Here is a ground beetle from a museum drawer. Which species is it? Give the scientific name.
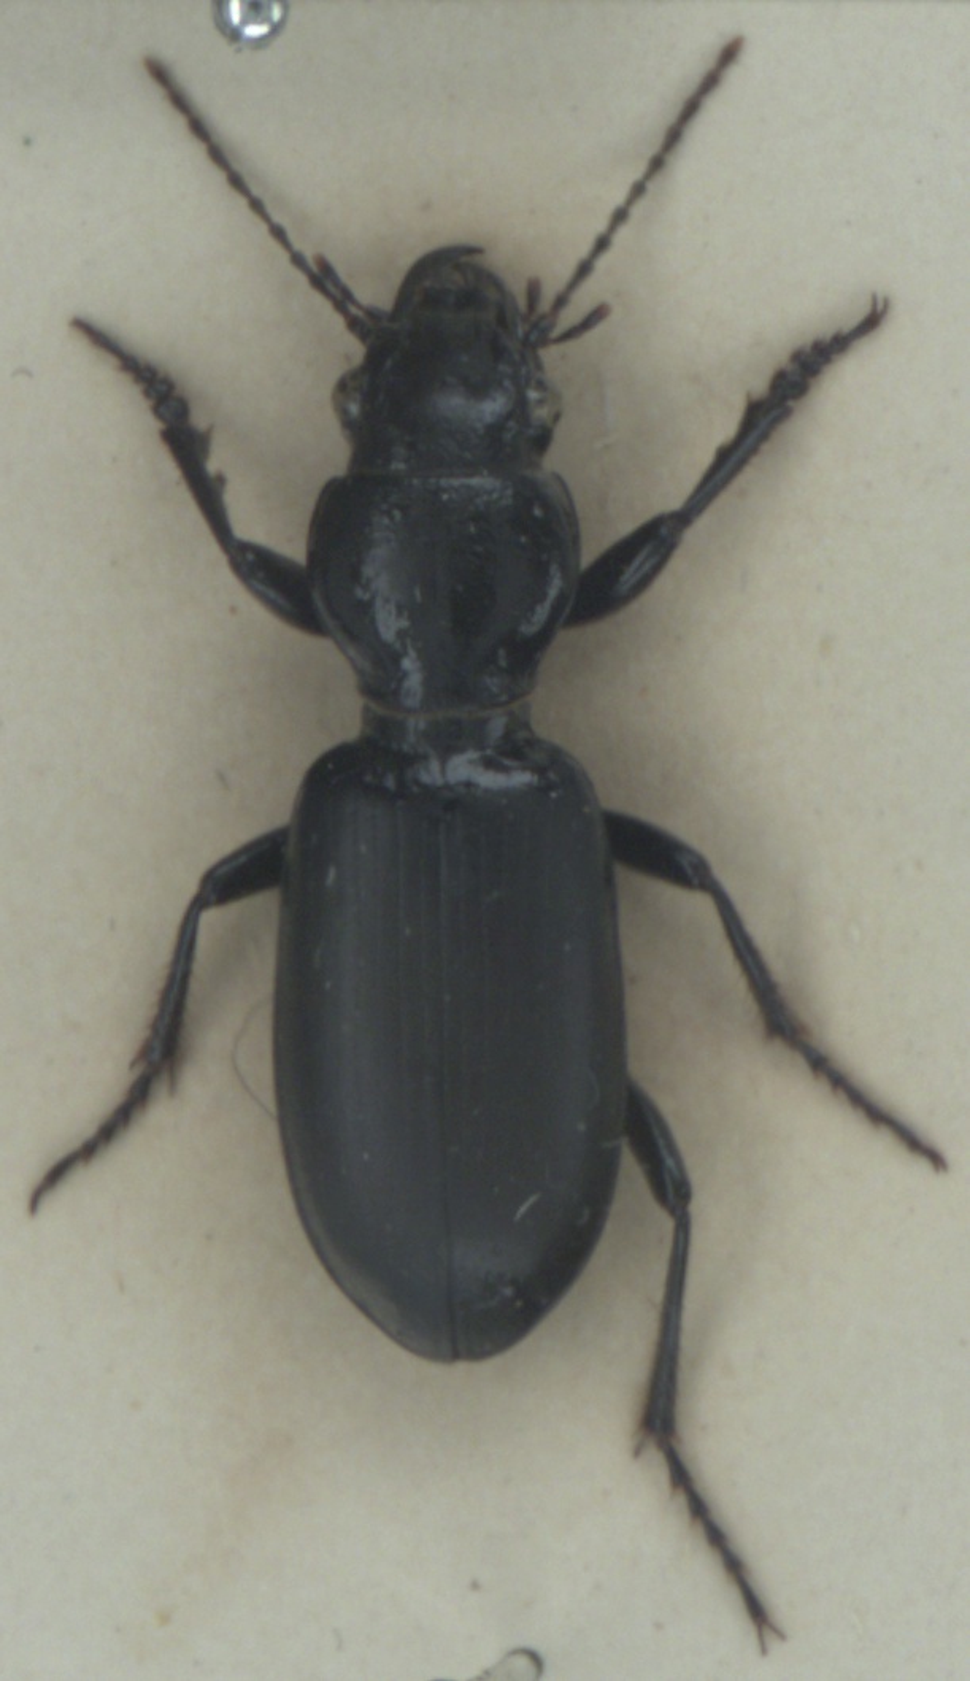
Broscus cephalotes
